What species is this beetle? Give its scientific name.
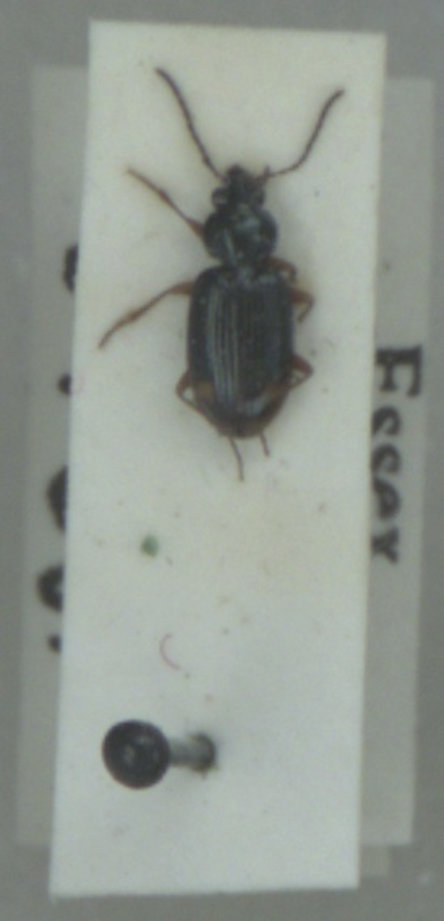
Bembidion biguttatum
